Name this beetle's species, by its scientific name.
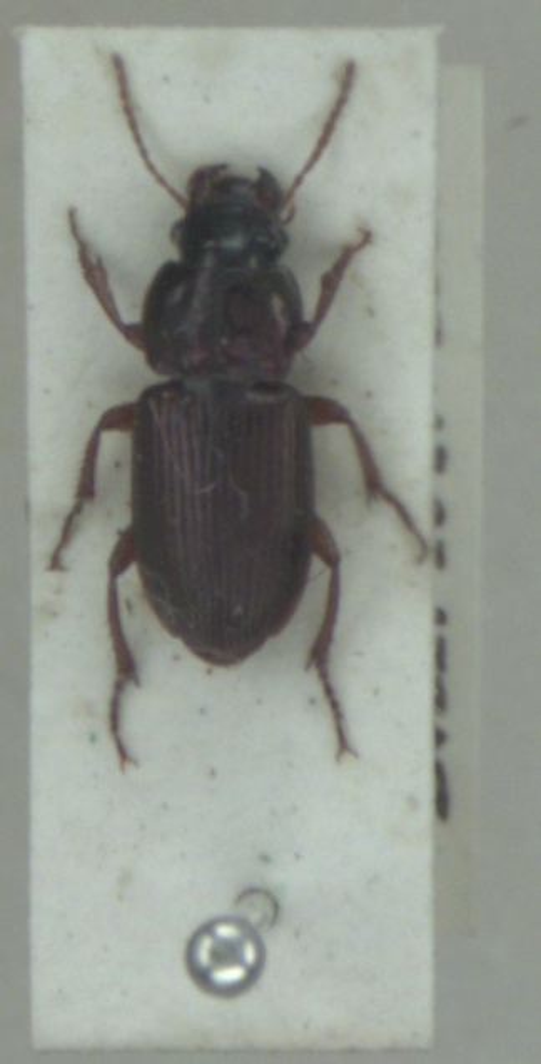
Harpalus affinis
